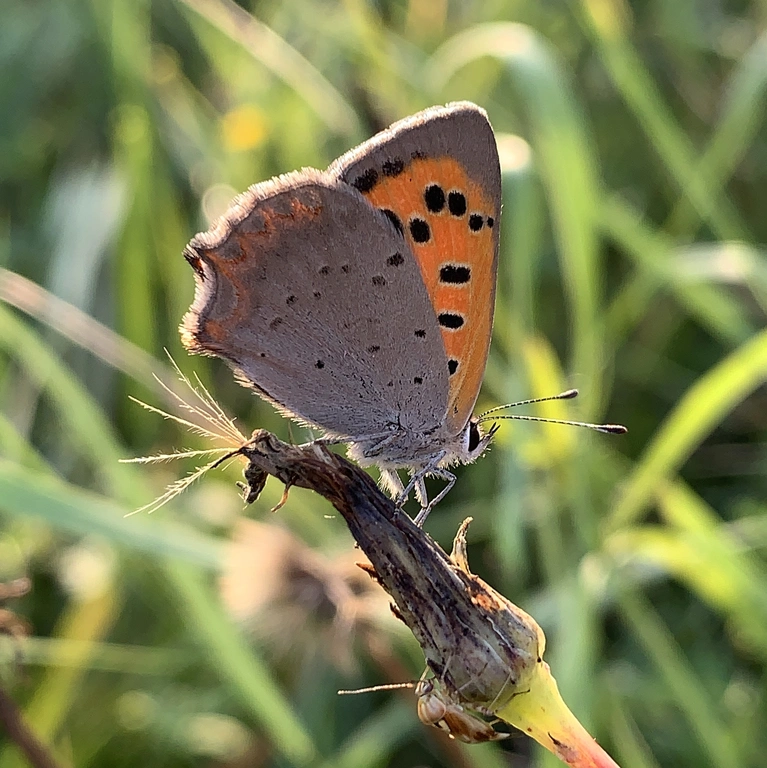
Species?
Lycaena phlaeas
